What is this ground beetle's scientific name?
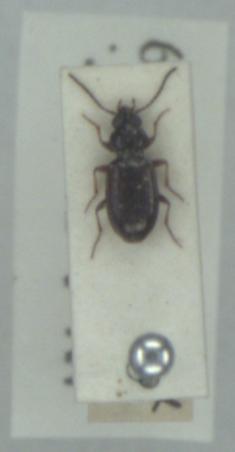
Bembidion lampros
